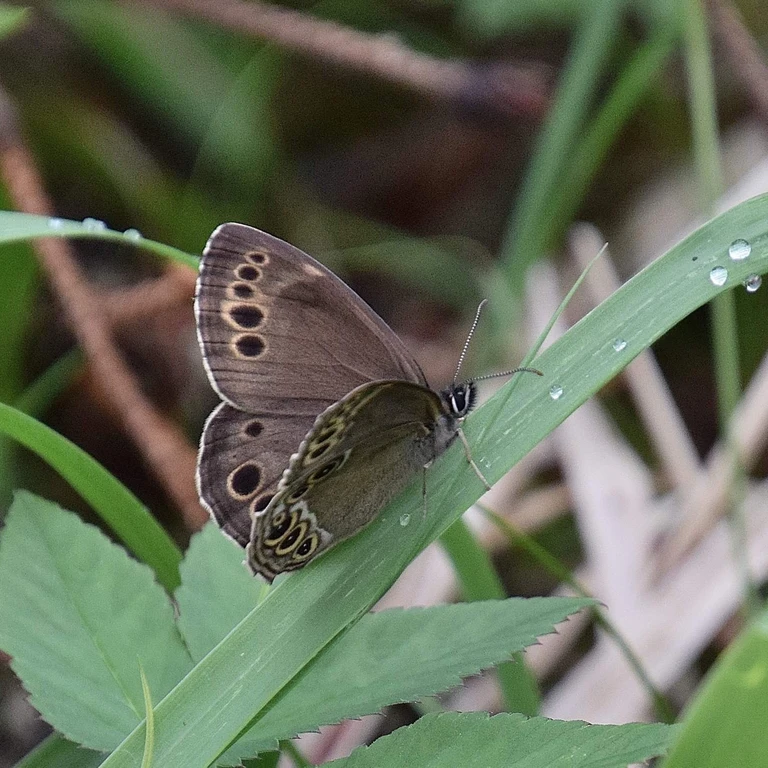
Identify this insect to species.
Lopinga achine (also Pararge achine)
